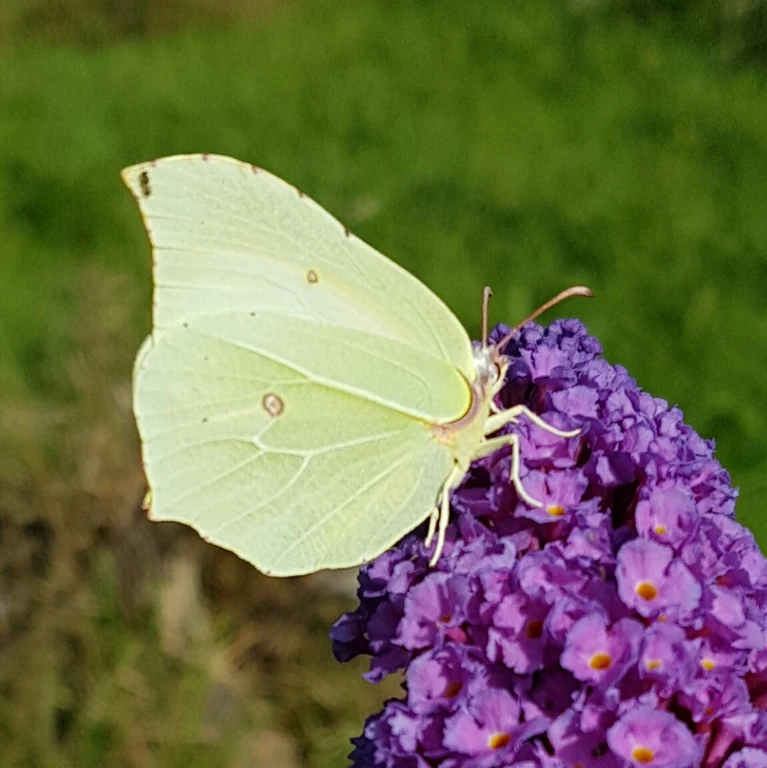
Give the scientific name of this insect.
Gonepteryx rhamni
